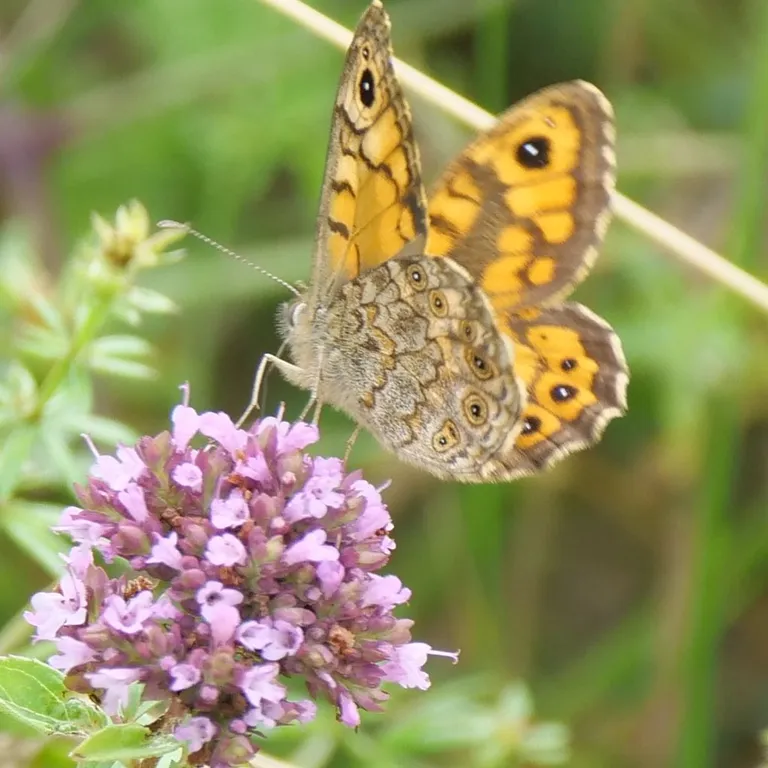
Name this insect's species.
Lasiommata megera (also Pararge megera)
